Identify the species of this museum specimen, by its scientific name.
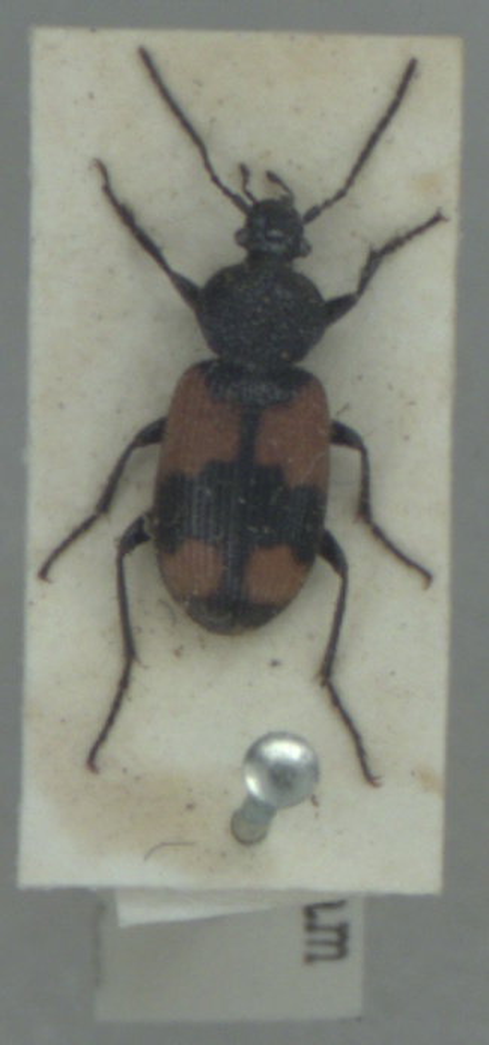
Panagaeus cruxmajor
